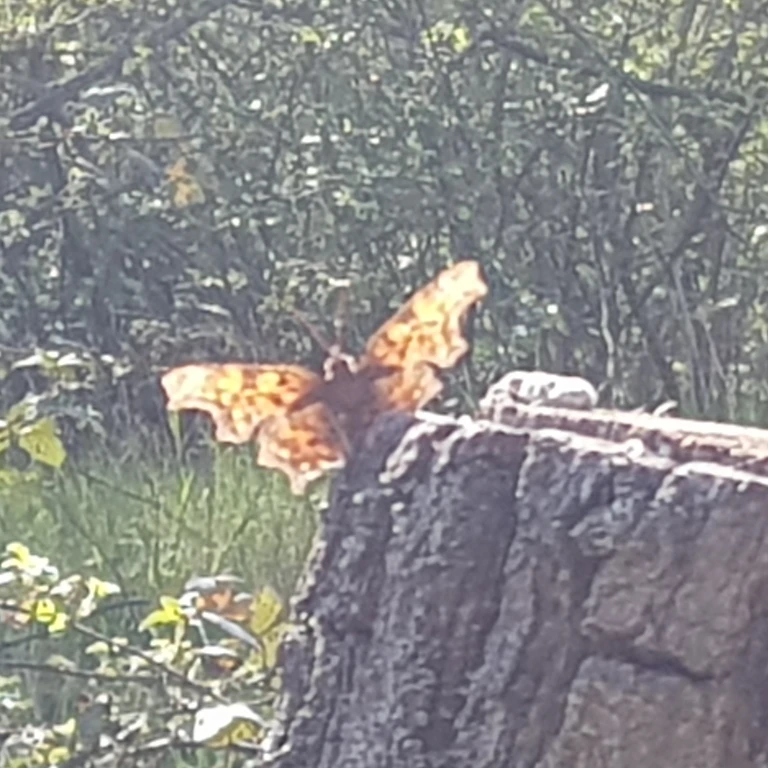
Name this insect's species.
Polygonia c-album
